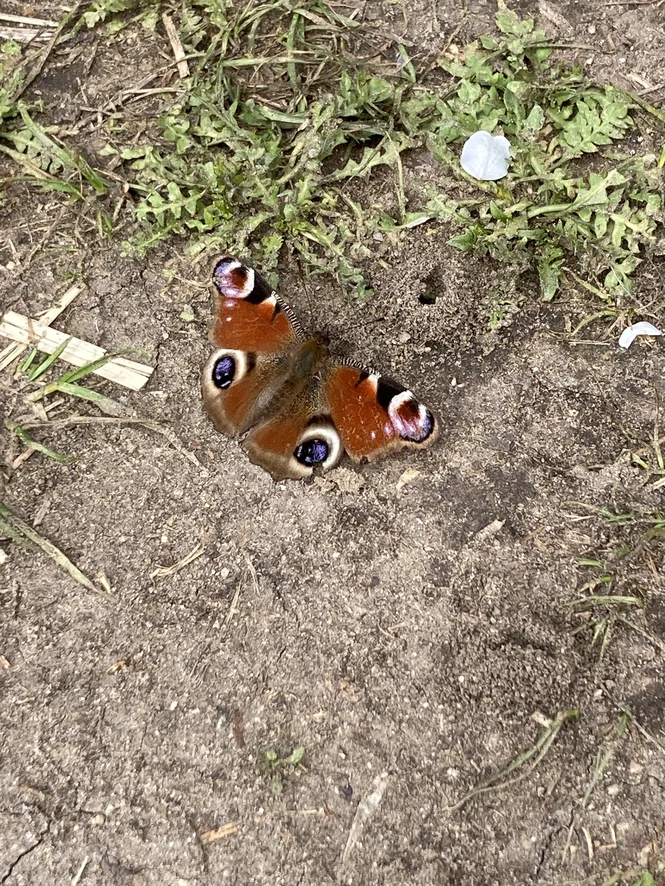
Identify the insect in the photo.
Aglais io
